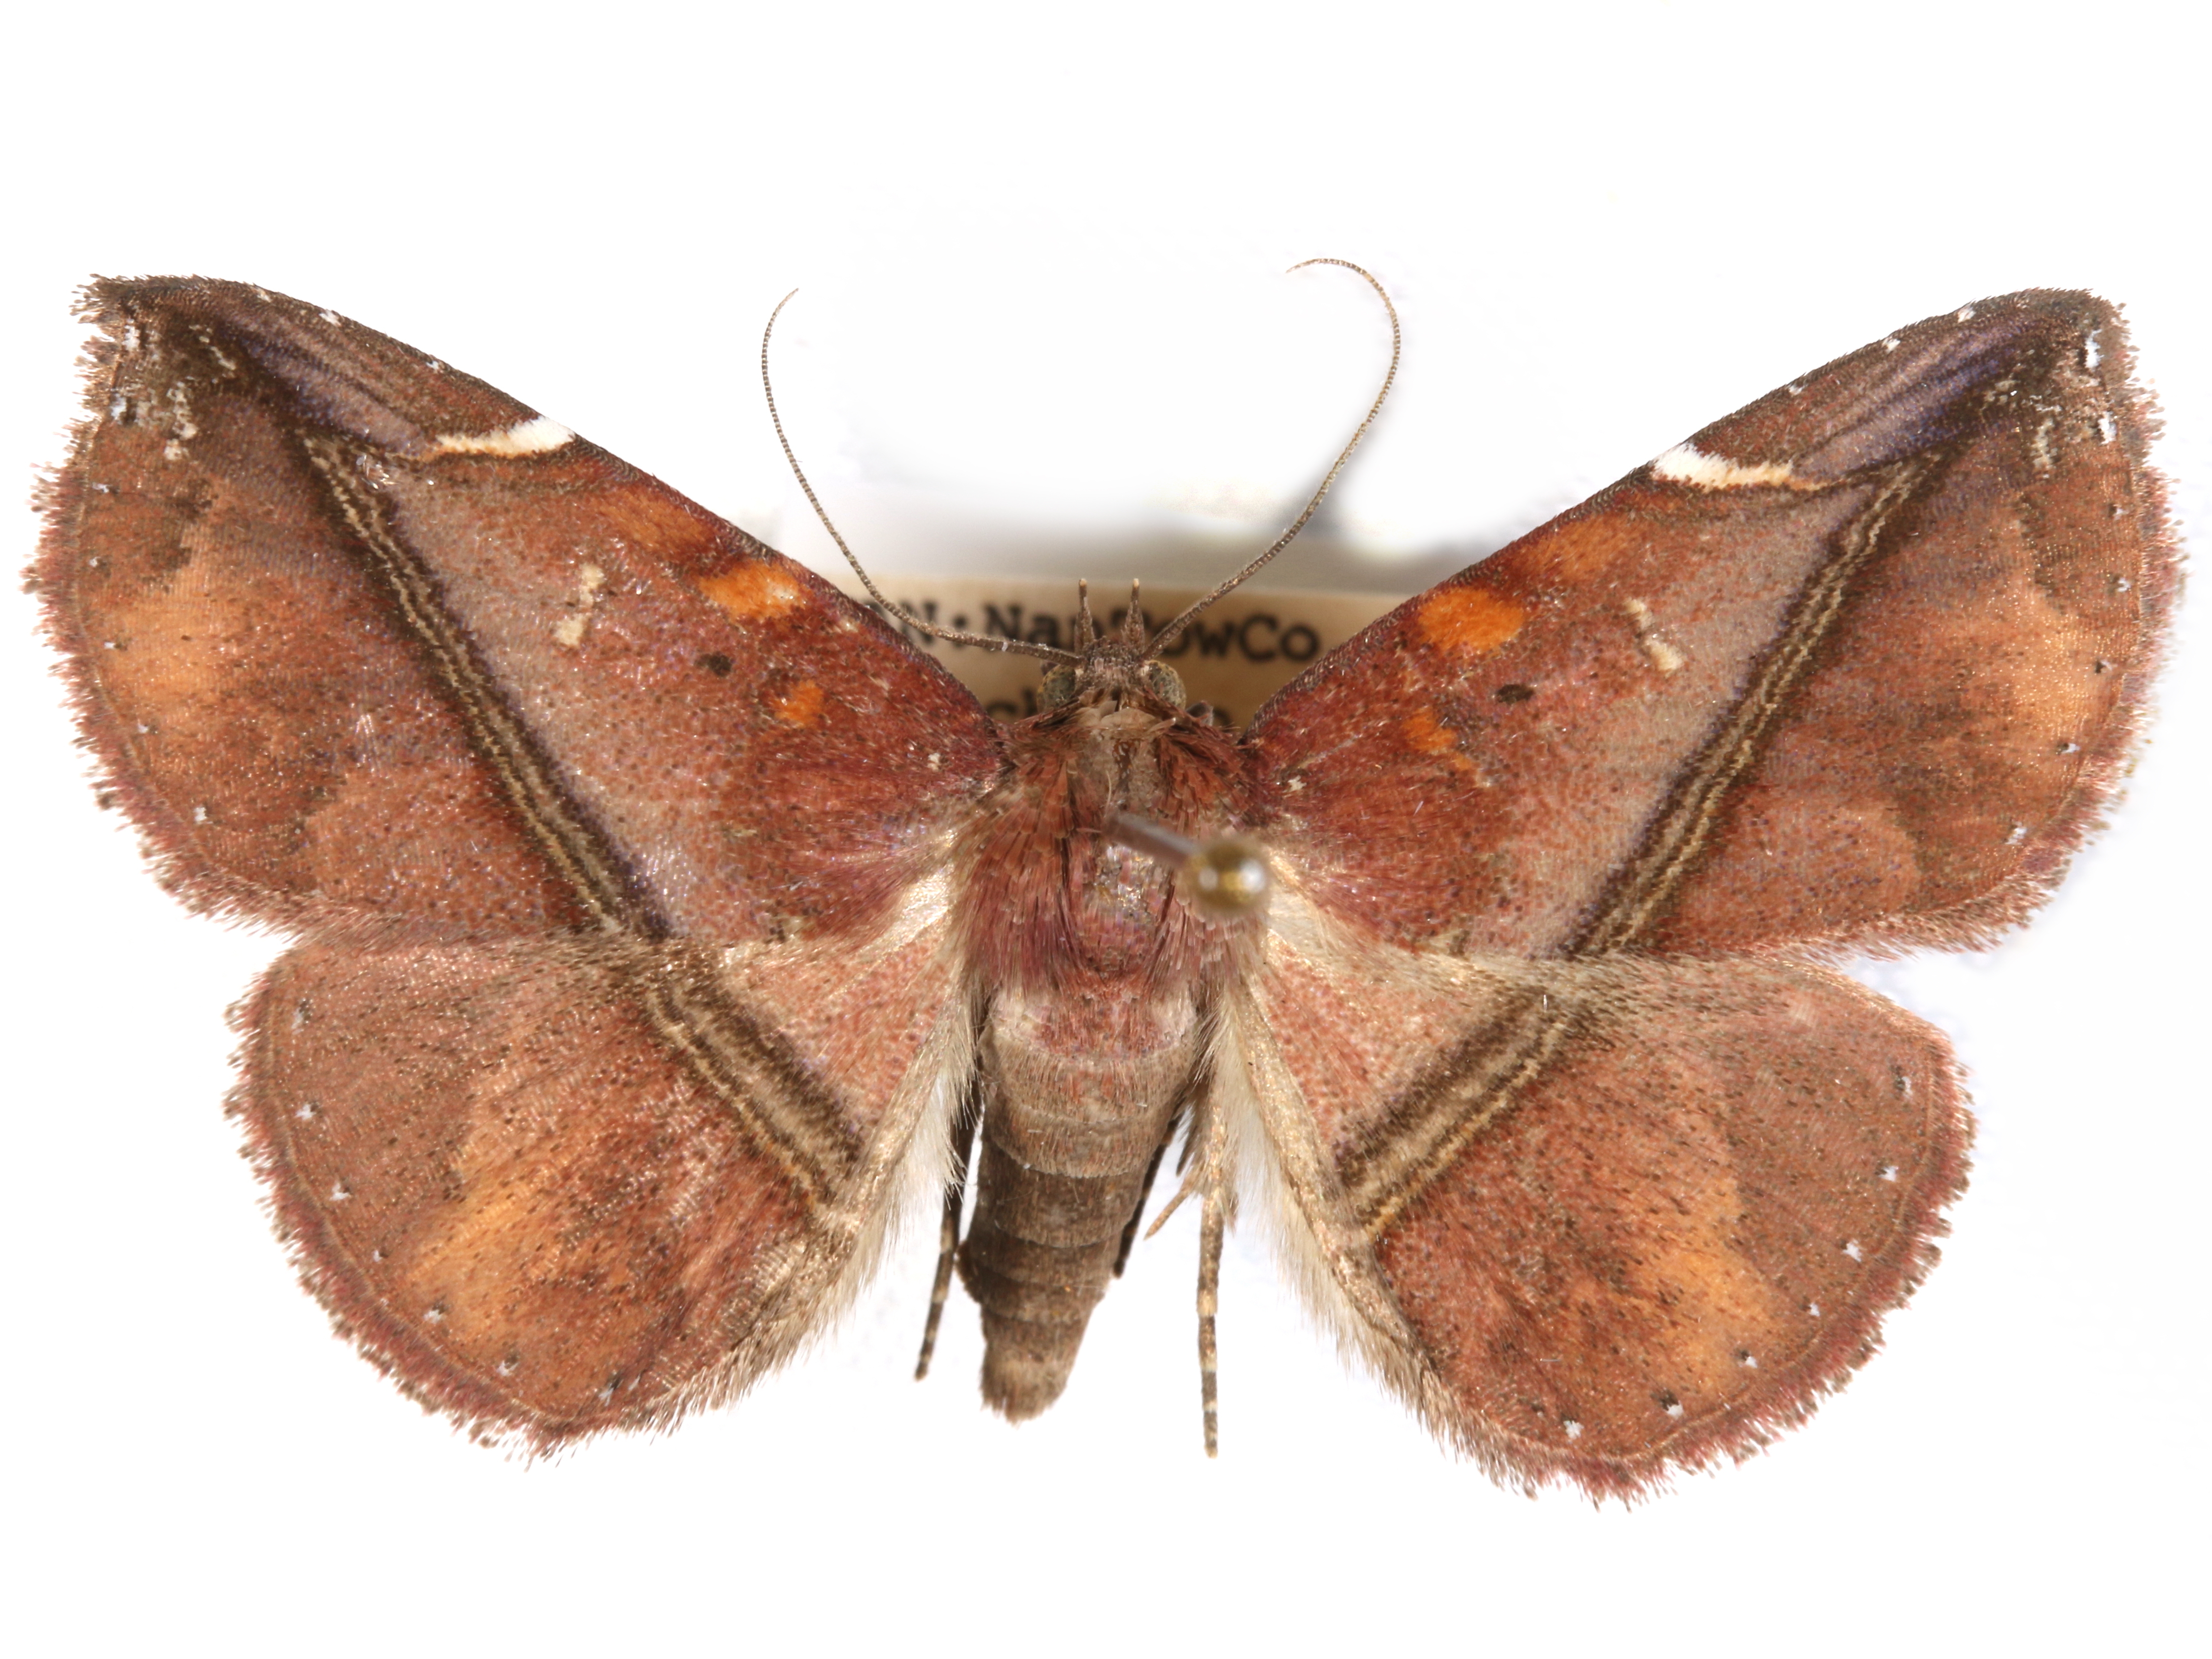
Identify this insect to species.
Pangrapta hyriona
